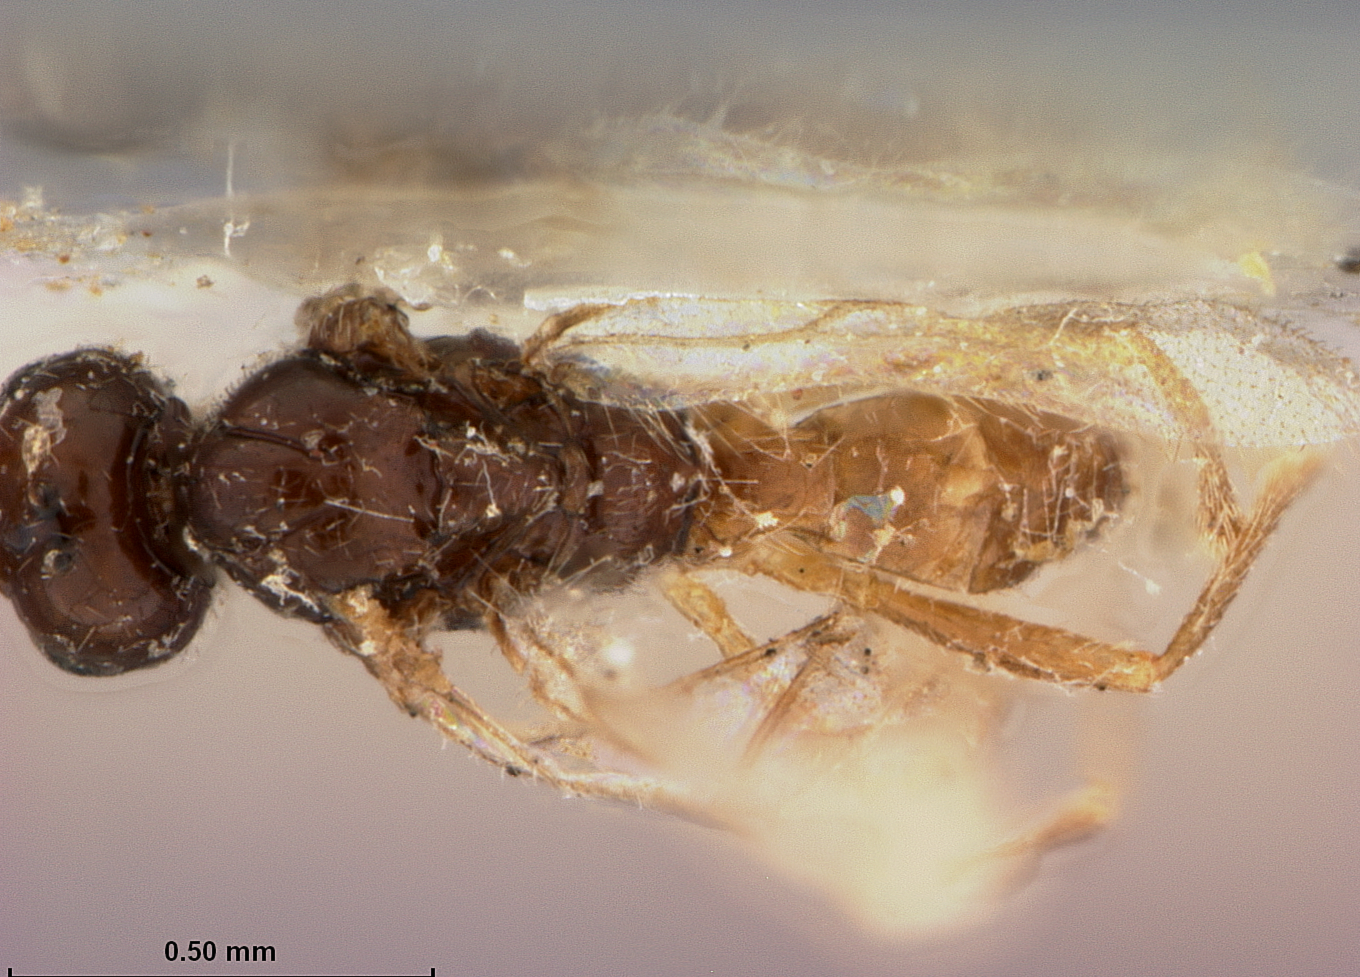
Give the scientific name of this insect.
Paron cerasaphis
